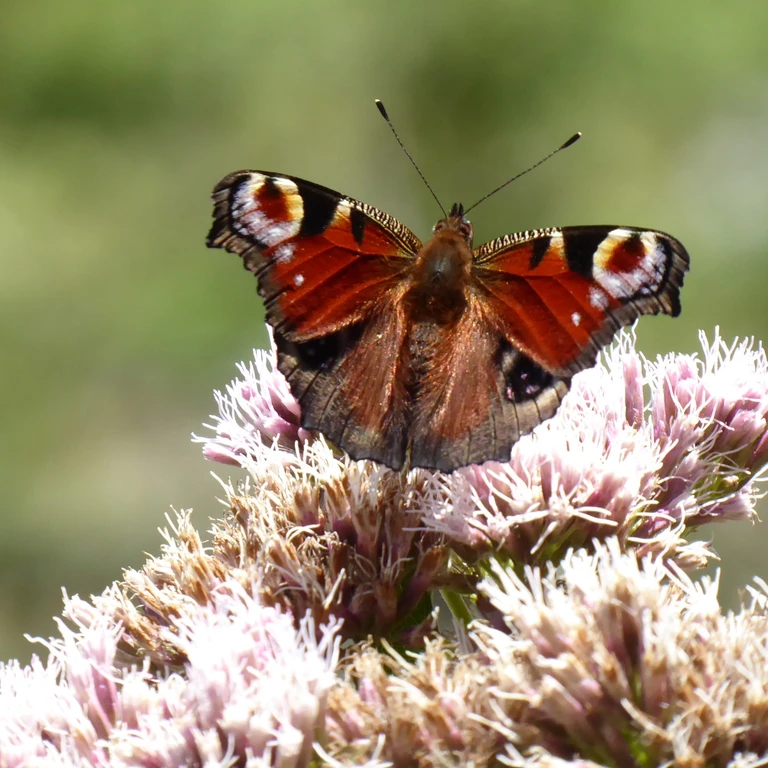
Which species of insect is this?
Aglais io
